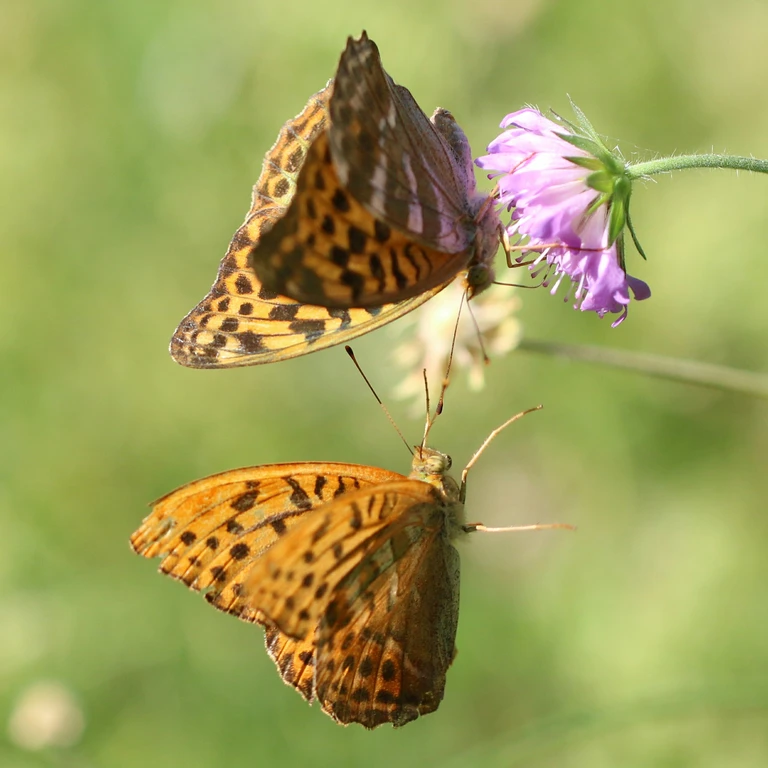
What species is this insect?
Argynnis paphia
